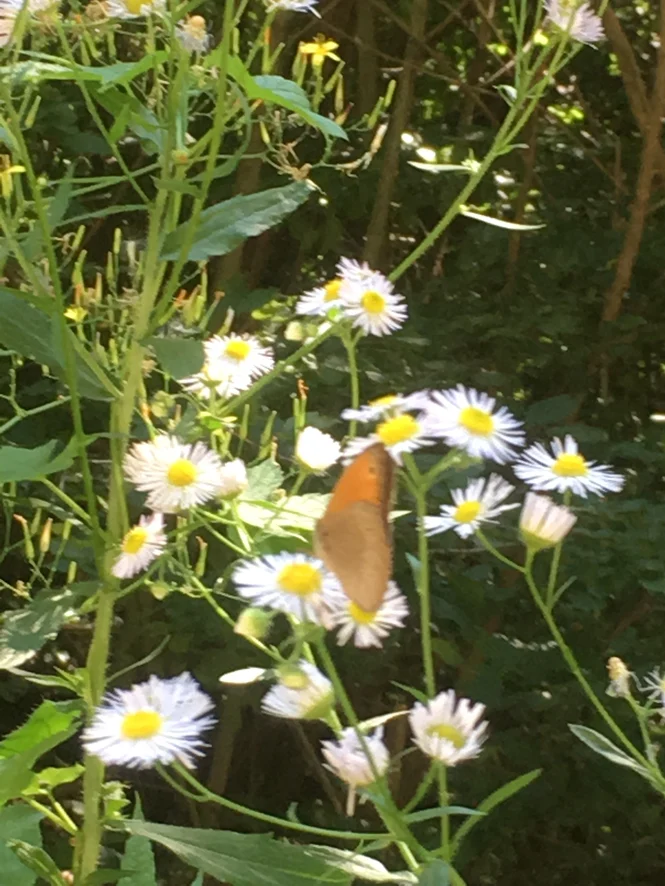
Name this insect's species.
Maniola jurtina
